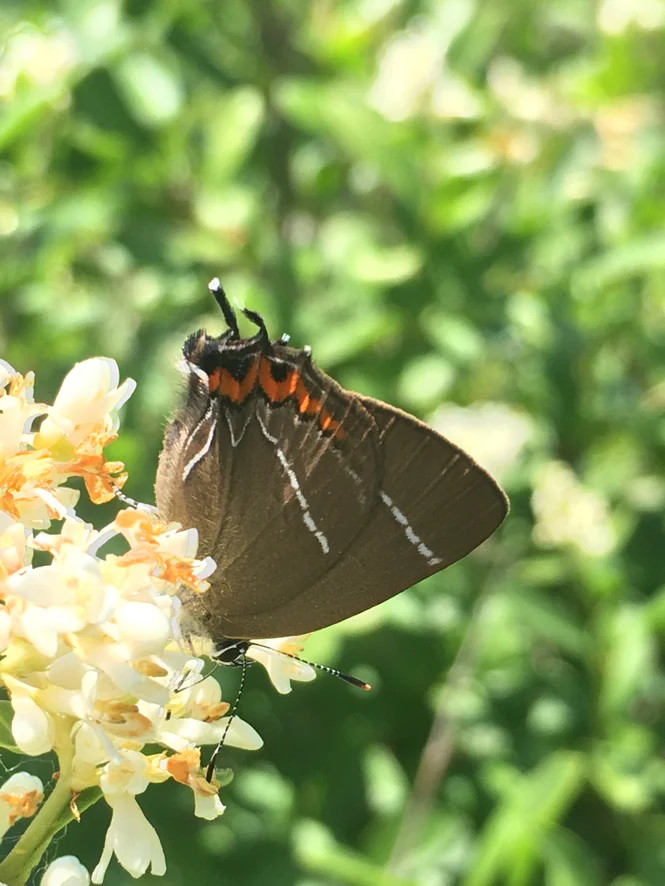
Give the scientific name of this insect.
Satyrium w-album
